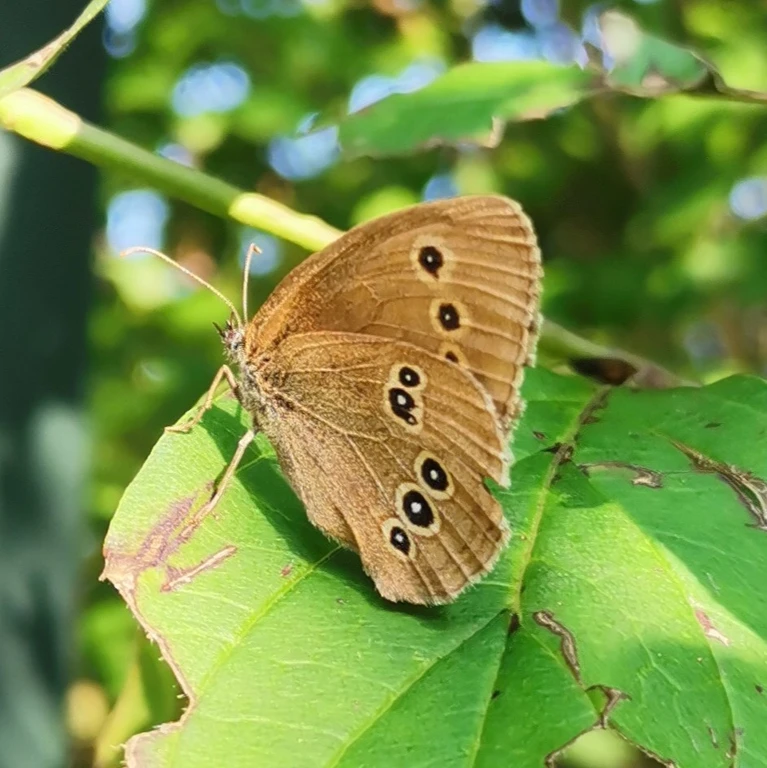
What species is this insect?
Aphantopus hyperantus
